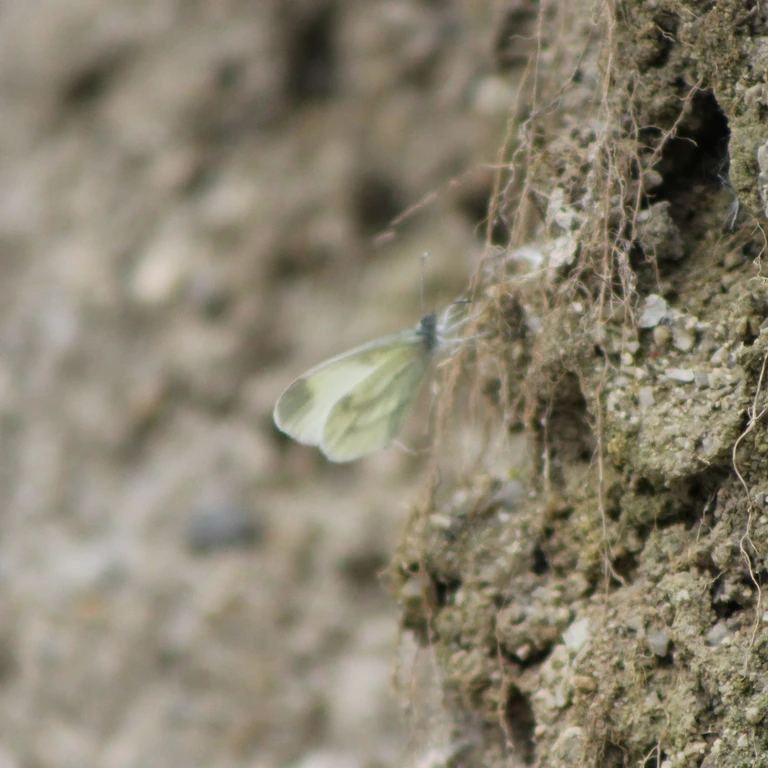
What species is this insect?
Leptidea sinapis/juvernica
